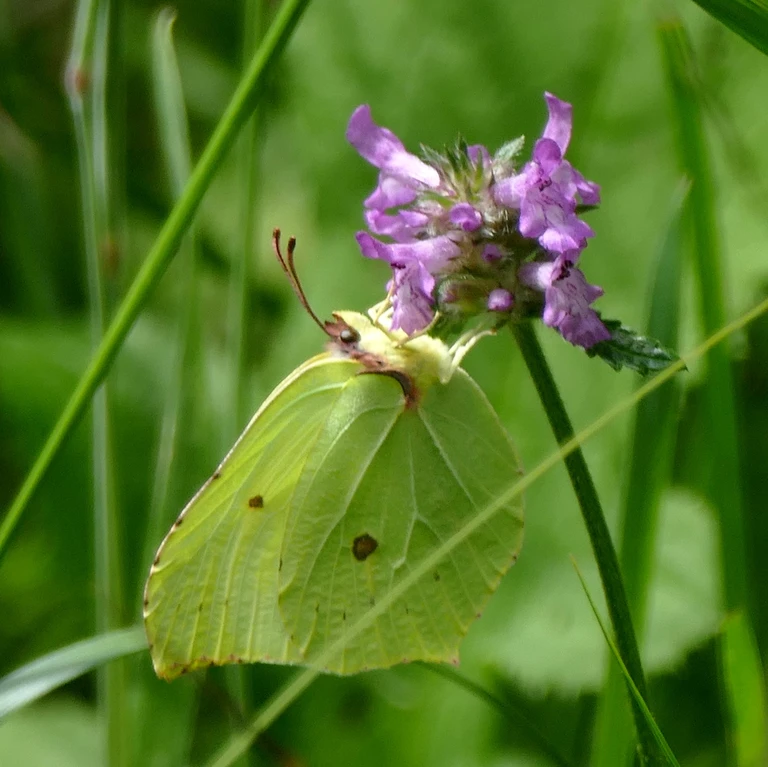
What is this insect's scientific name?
Gonepteryx rhamni
